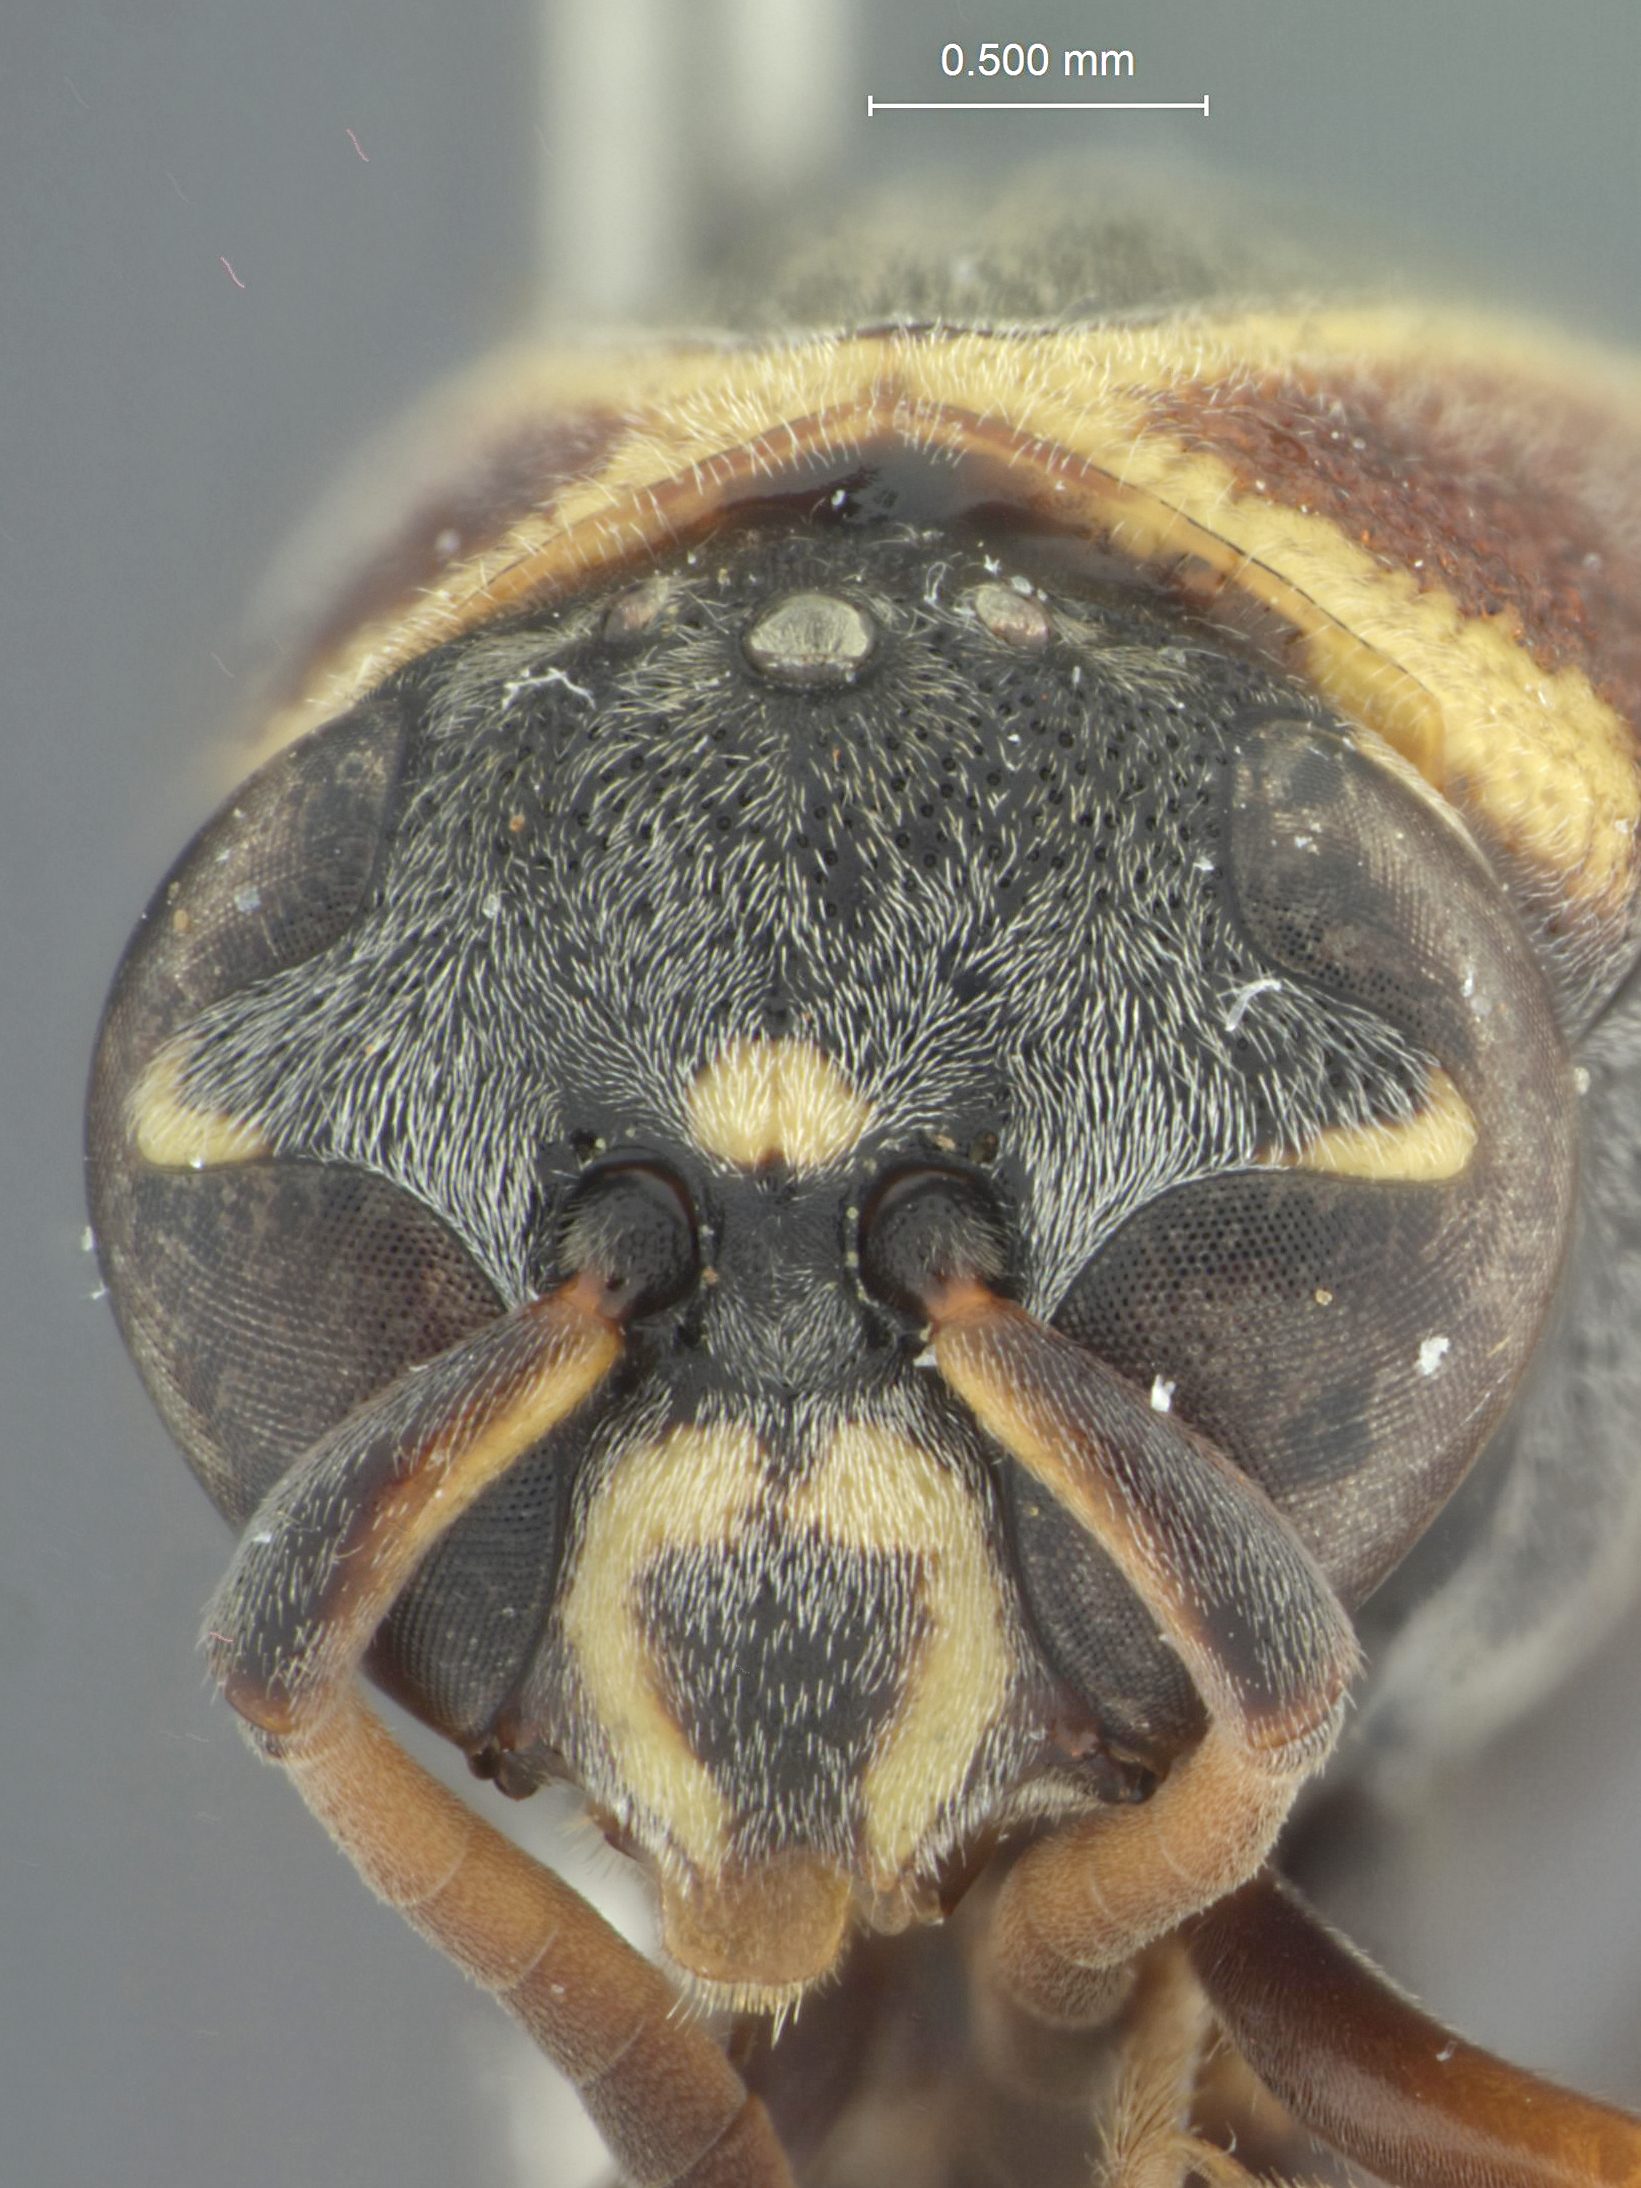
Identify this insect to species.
Cyphomenes anisitsii
